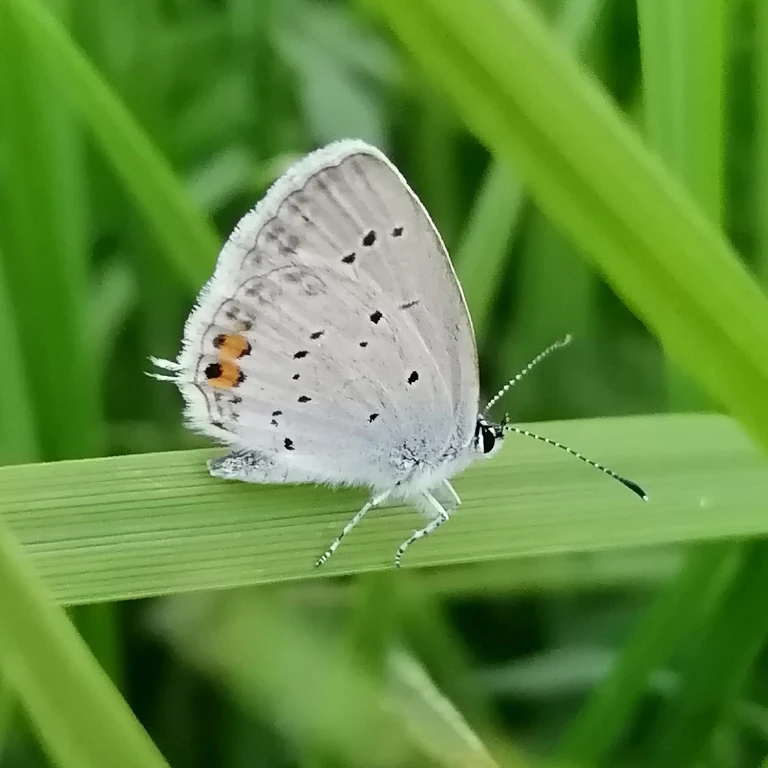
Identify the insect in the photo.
Cupido argiades (also Elkalyce argiades)
